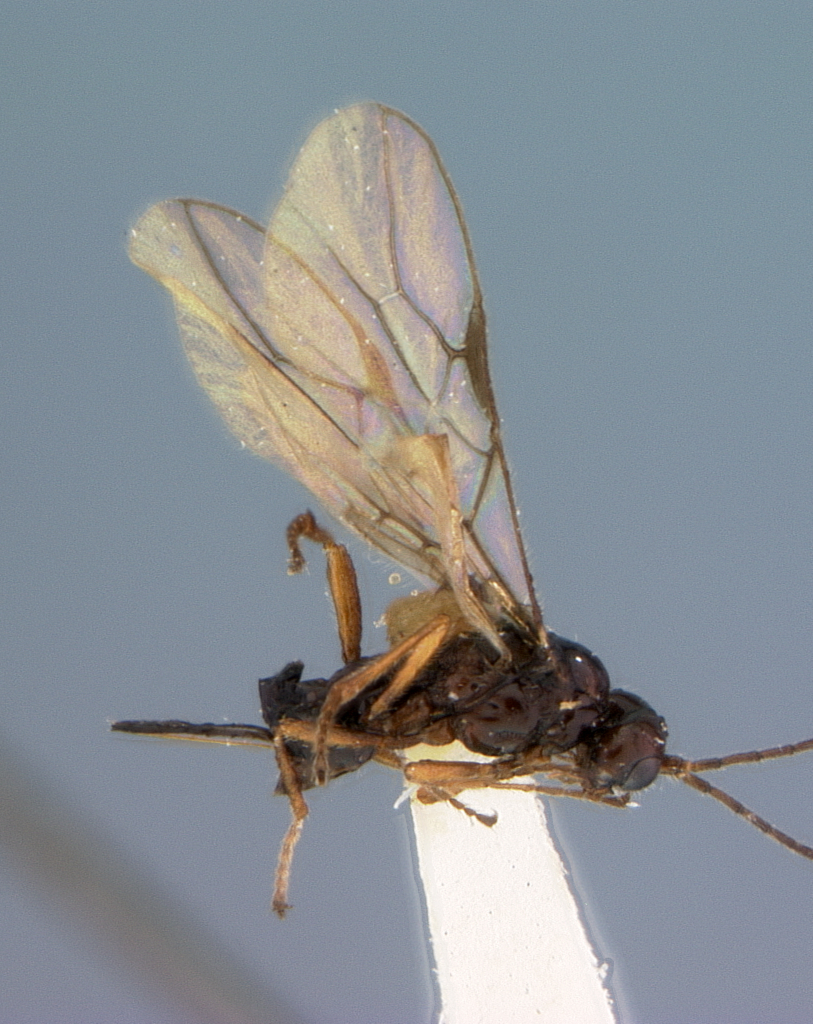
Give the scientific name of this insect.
Phaenocarpa convergens
